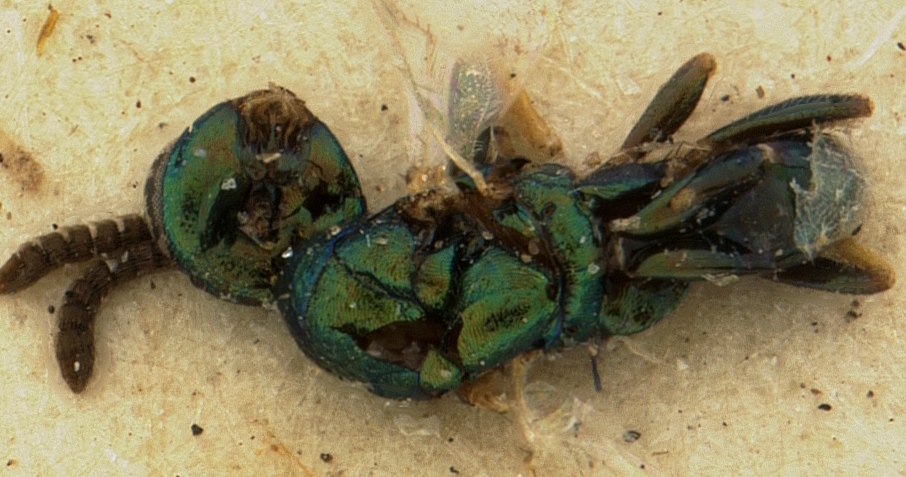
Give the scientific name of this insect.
Torymus japonicus
